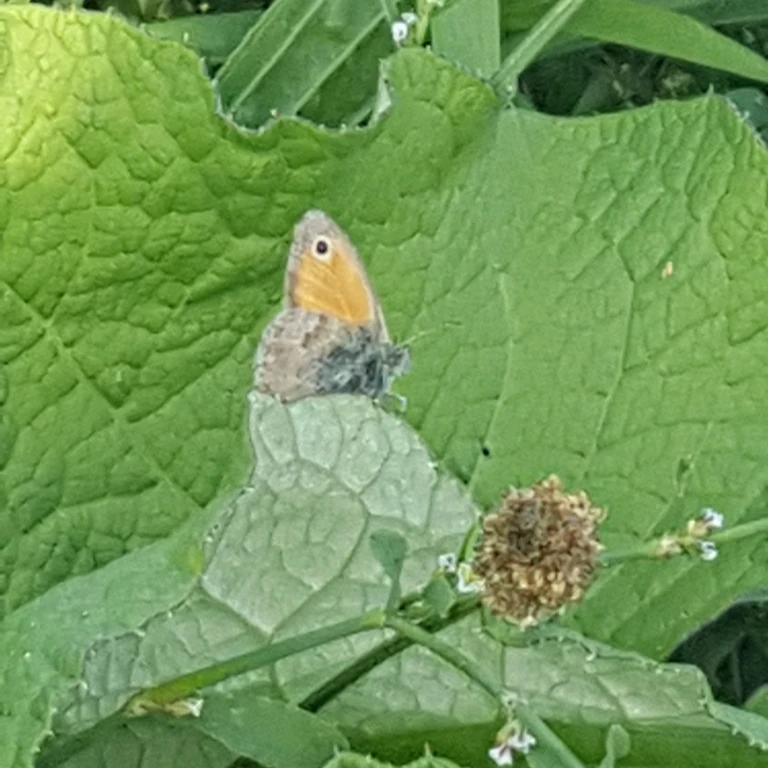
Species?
Coenonympha pamphilus
